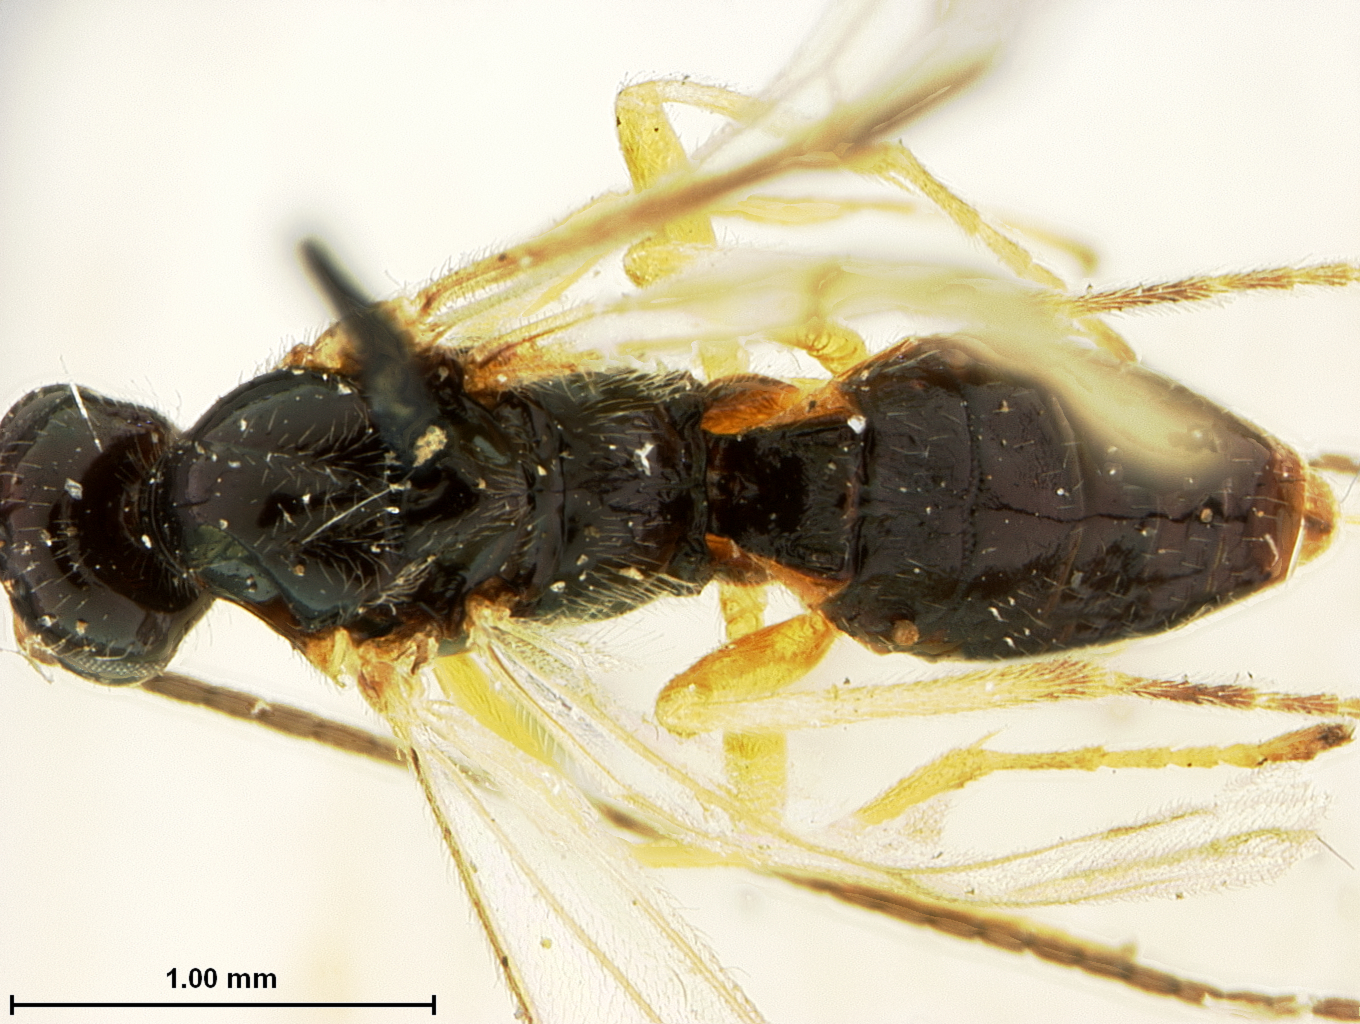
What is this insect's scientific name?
Macrodyctium flavipes
